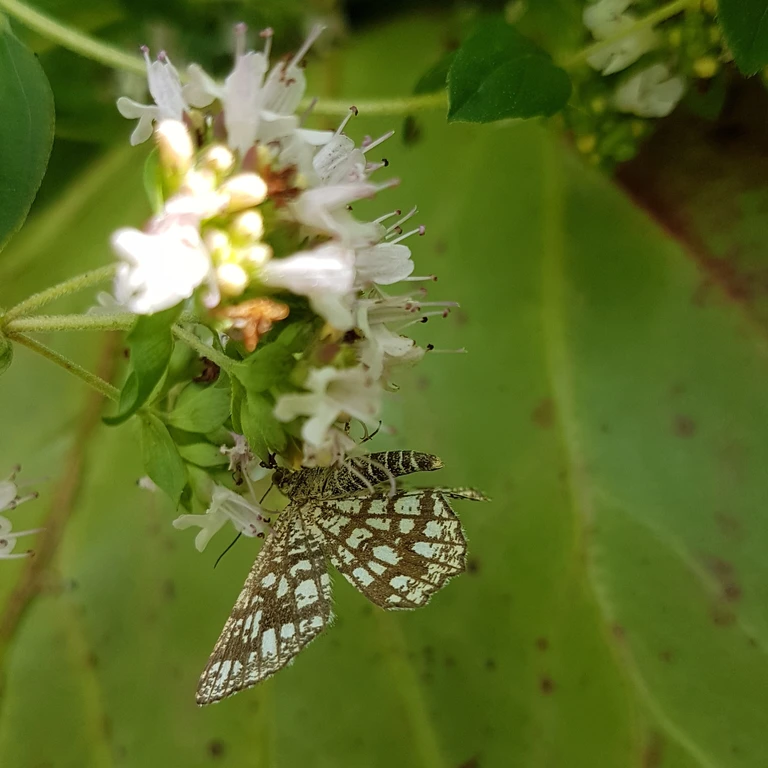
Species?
Chiasmia clathrata
